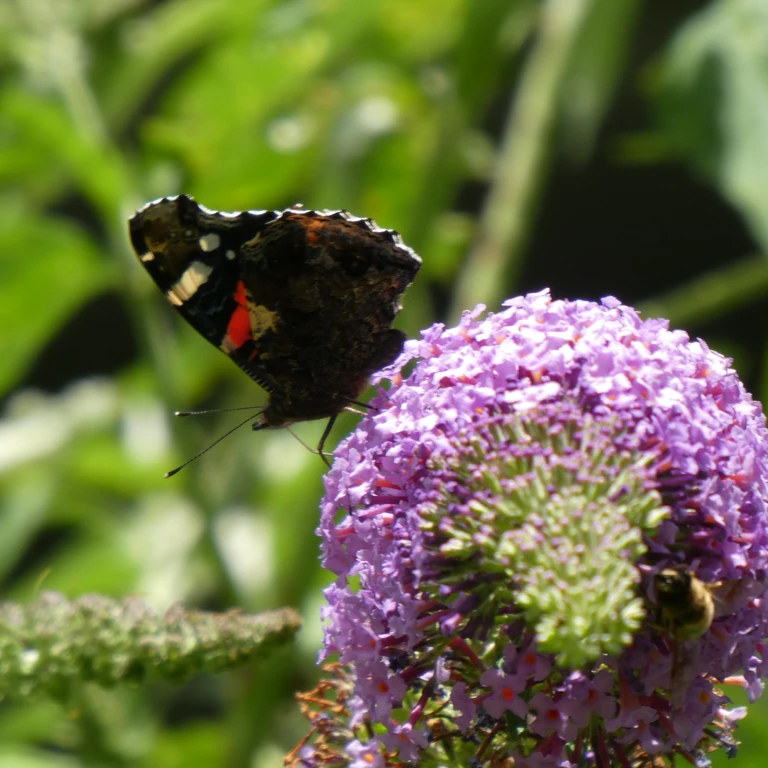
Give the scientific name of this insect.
Vanessa atalanta
